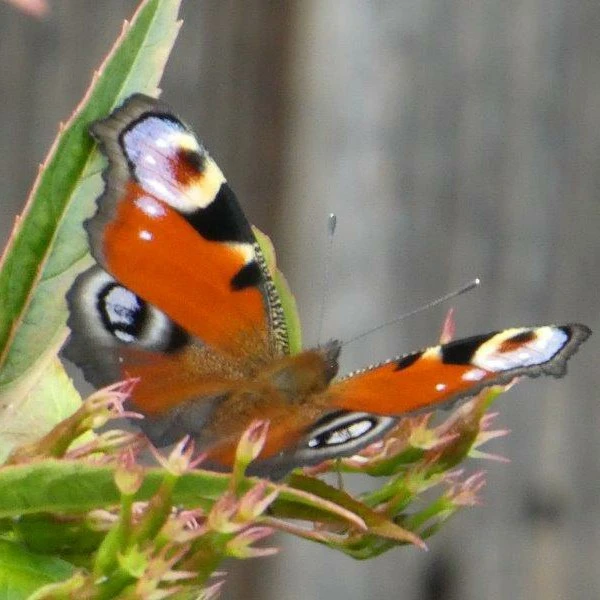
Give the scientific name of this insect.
Aglais io
